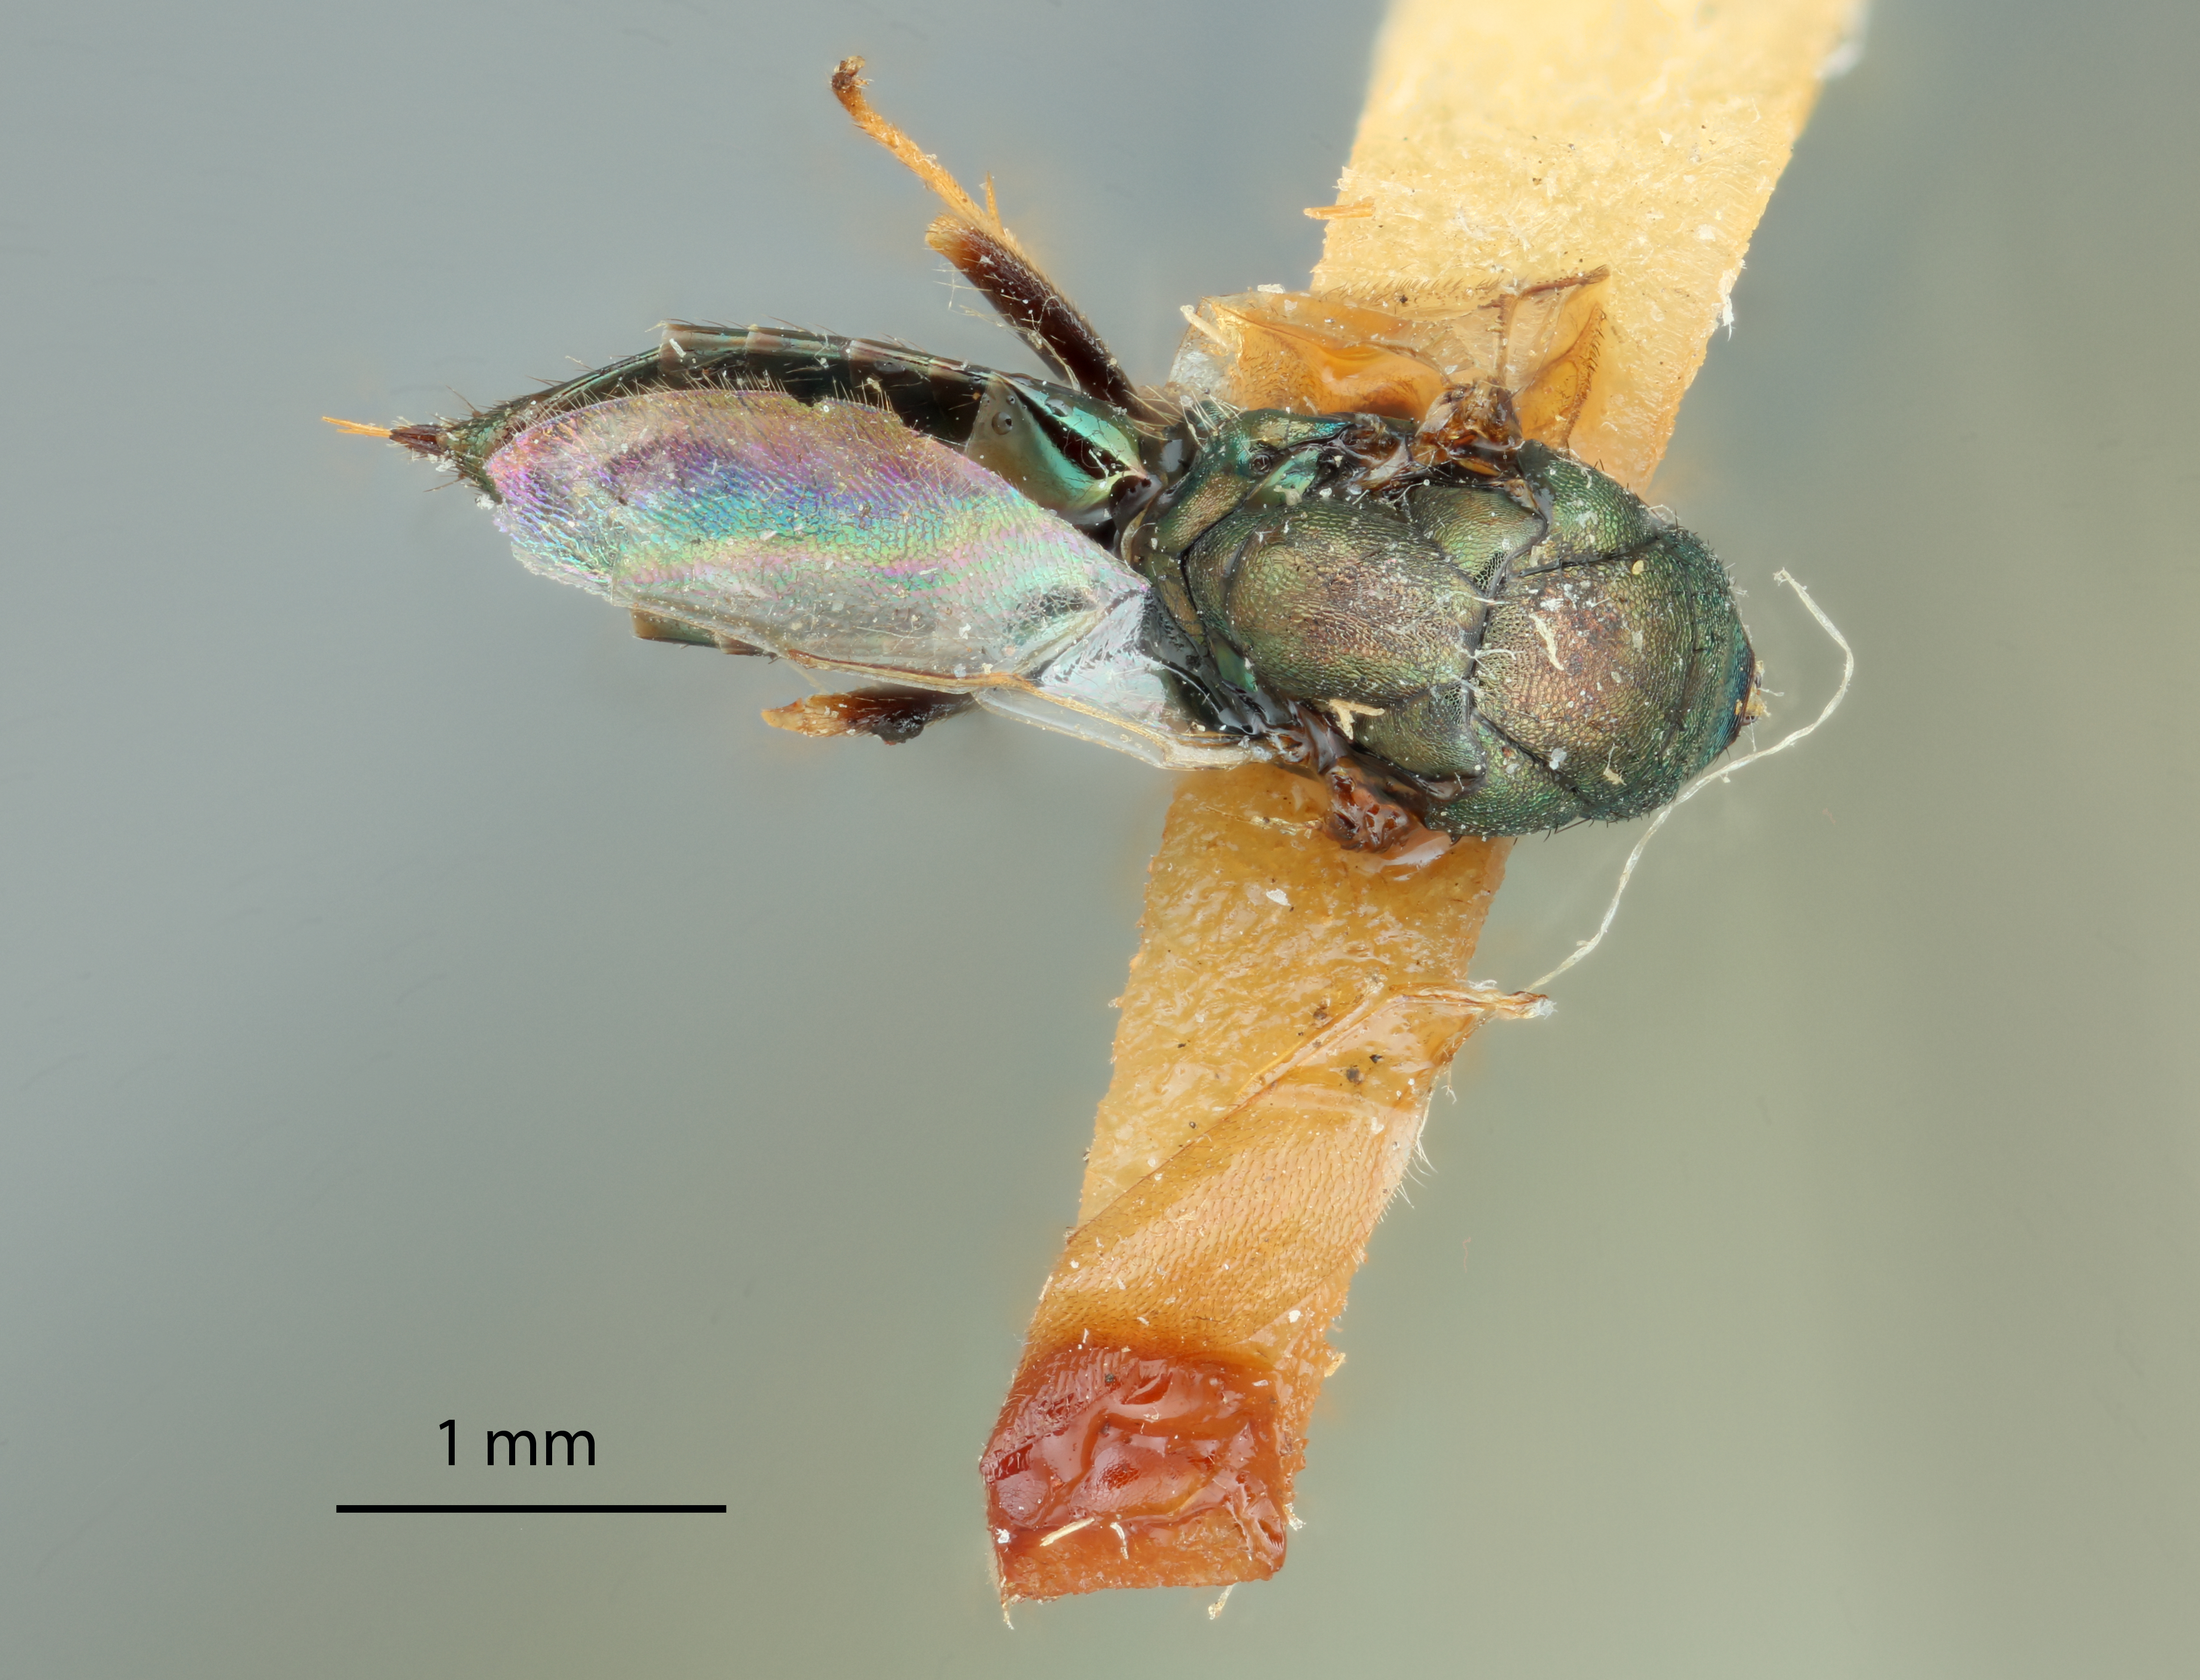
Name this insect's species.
Ophelinoideus japonicus
